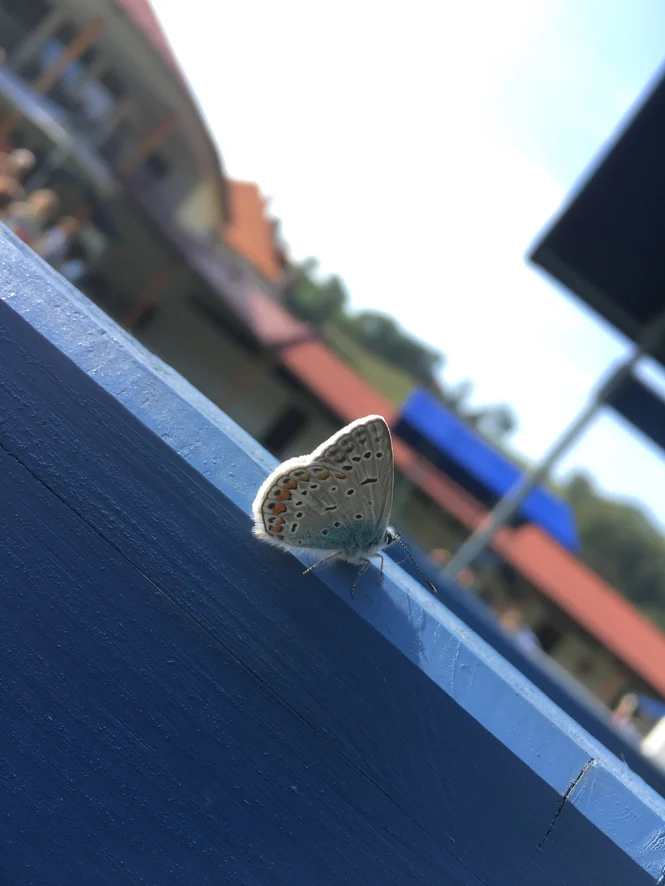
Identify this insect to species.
Polyommatus icarus
